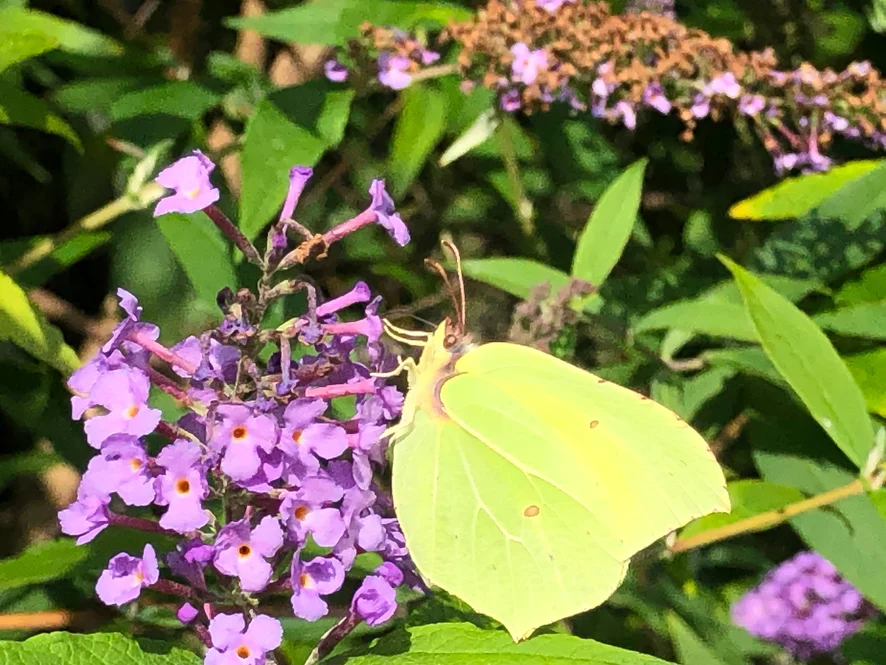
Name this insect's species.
Gonepteryx rhamni
